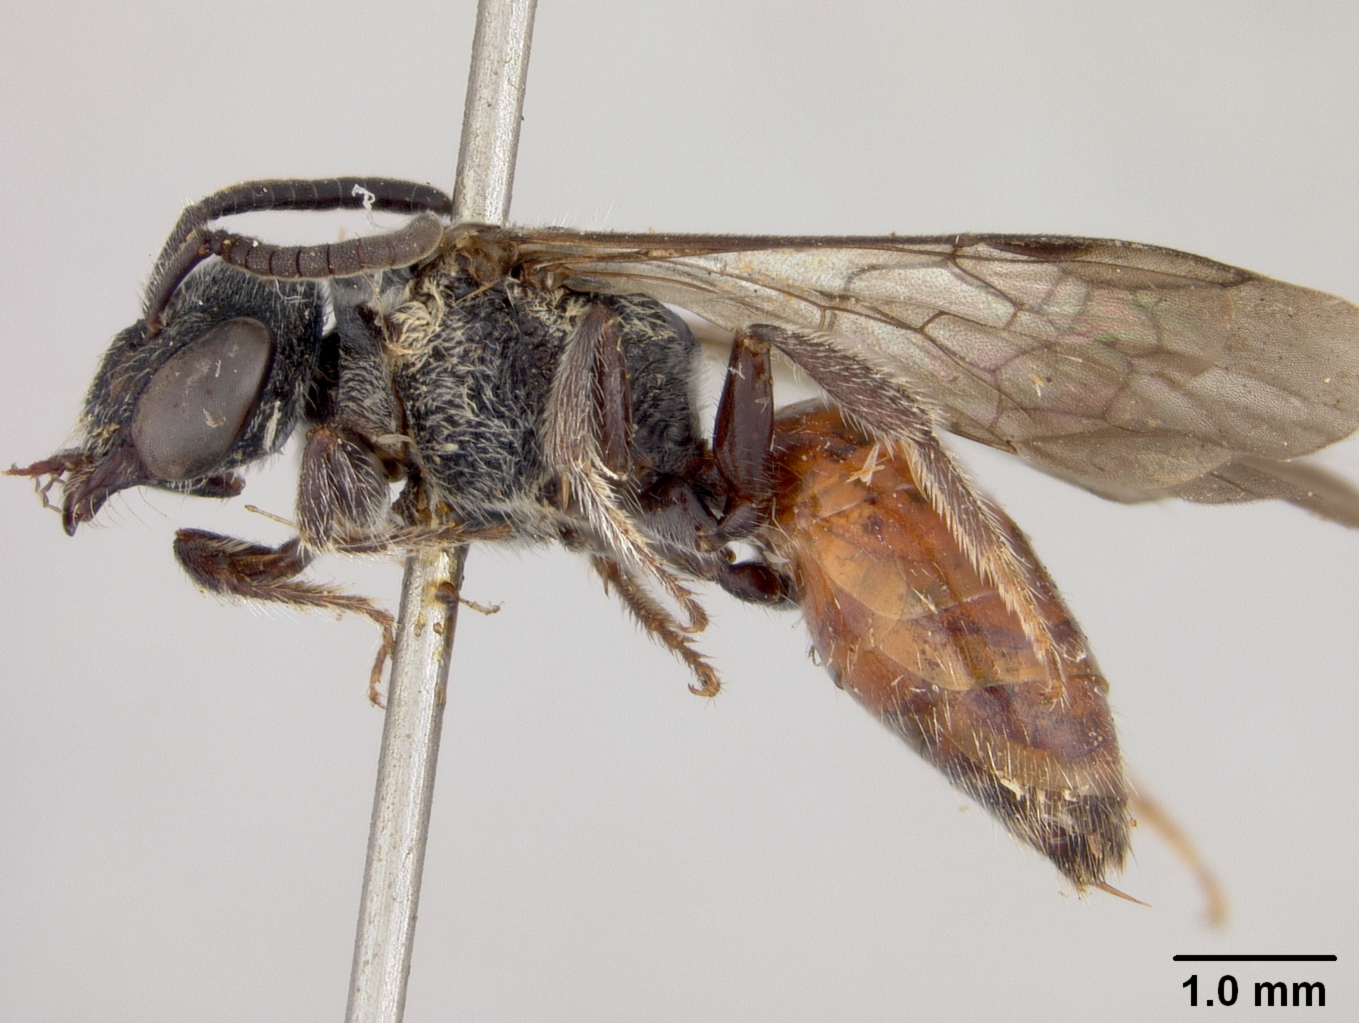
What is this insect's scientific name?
Sphecodes bakeri
